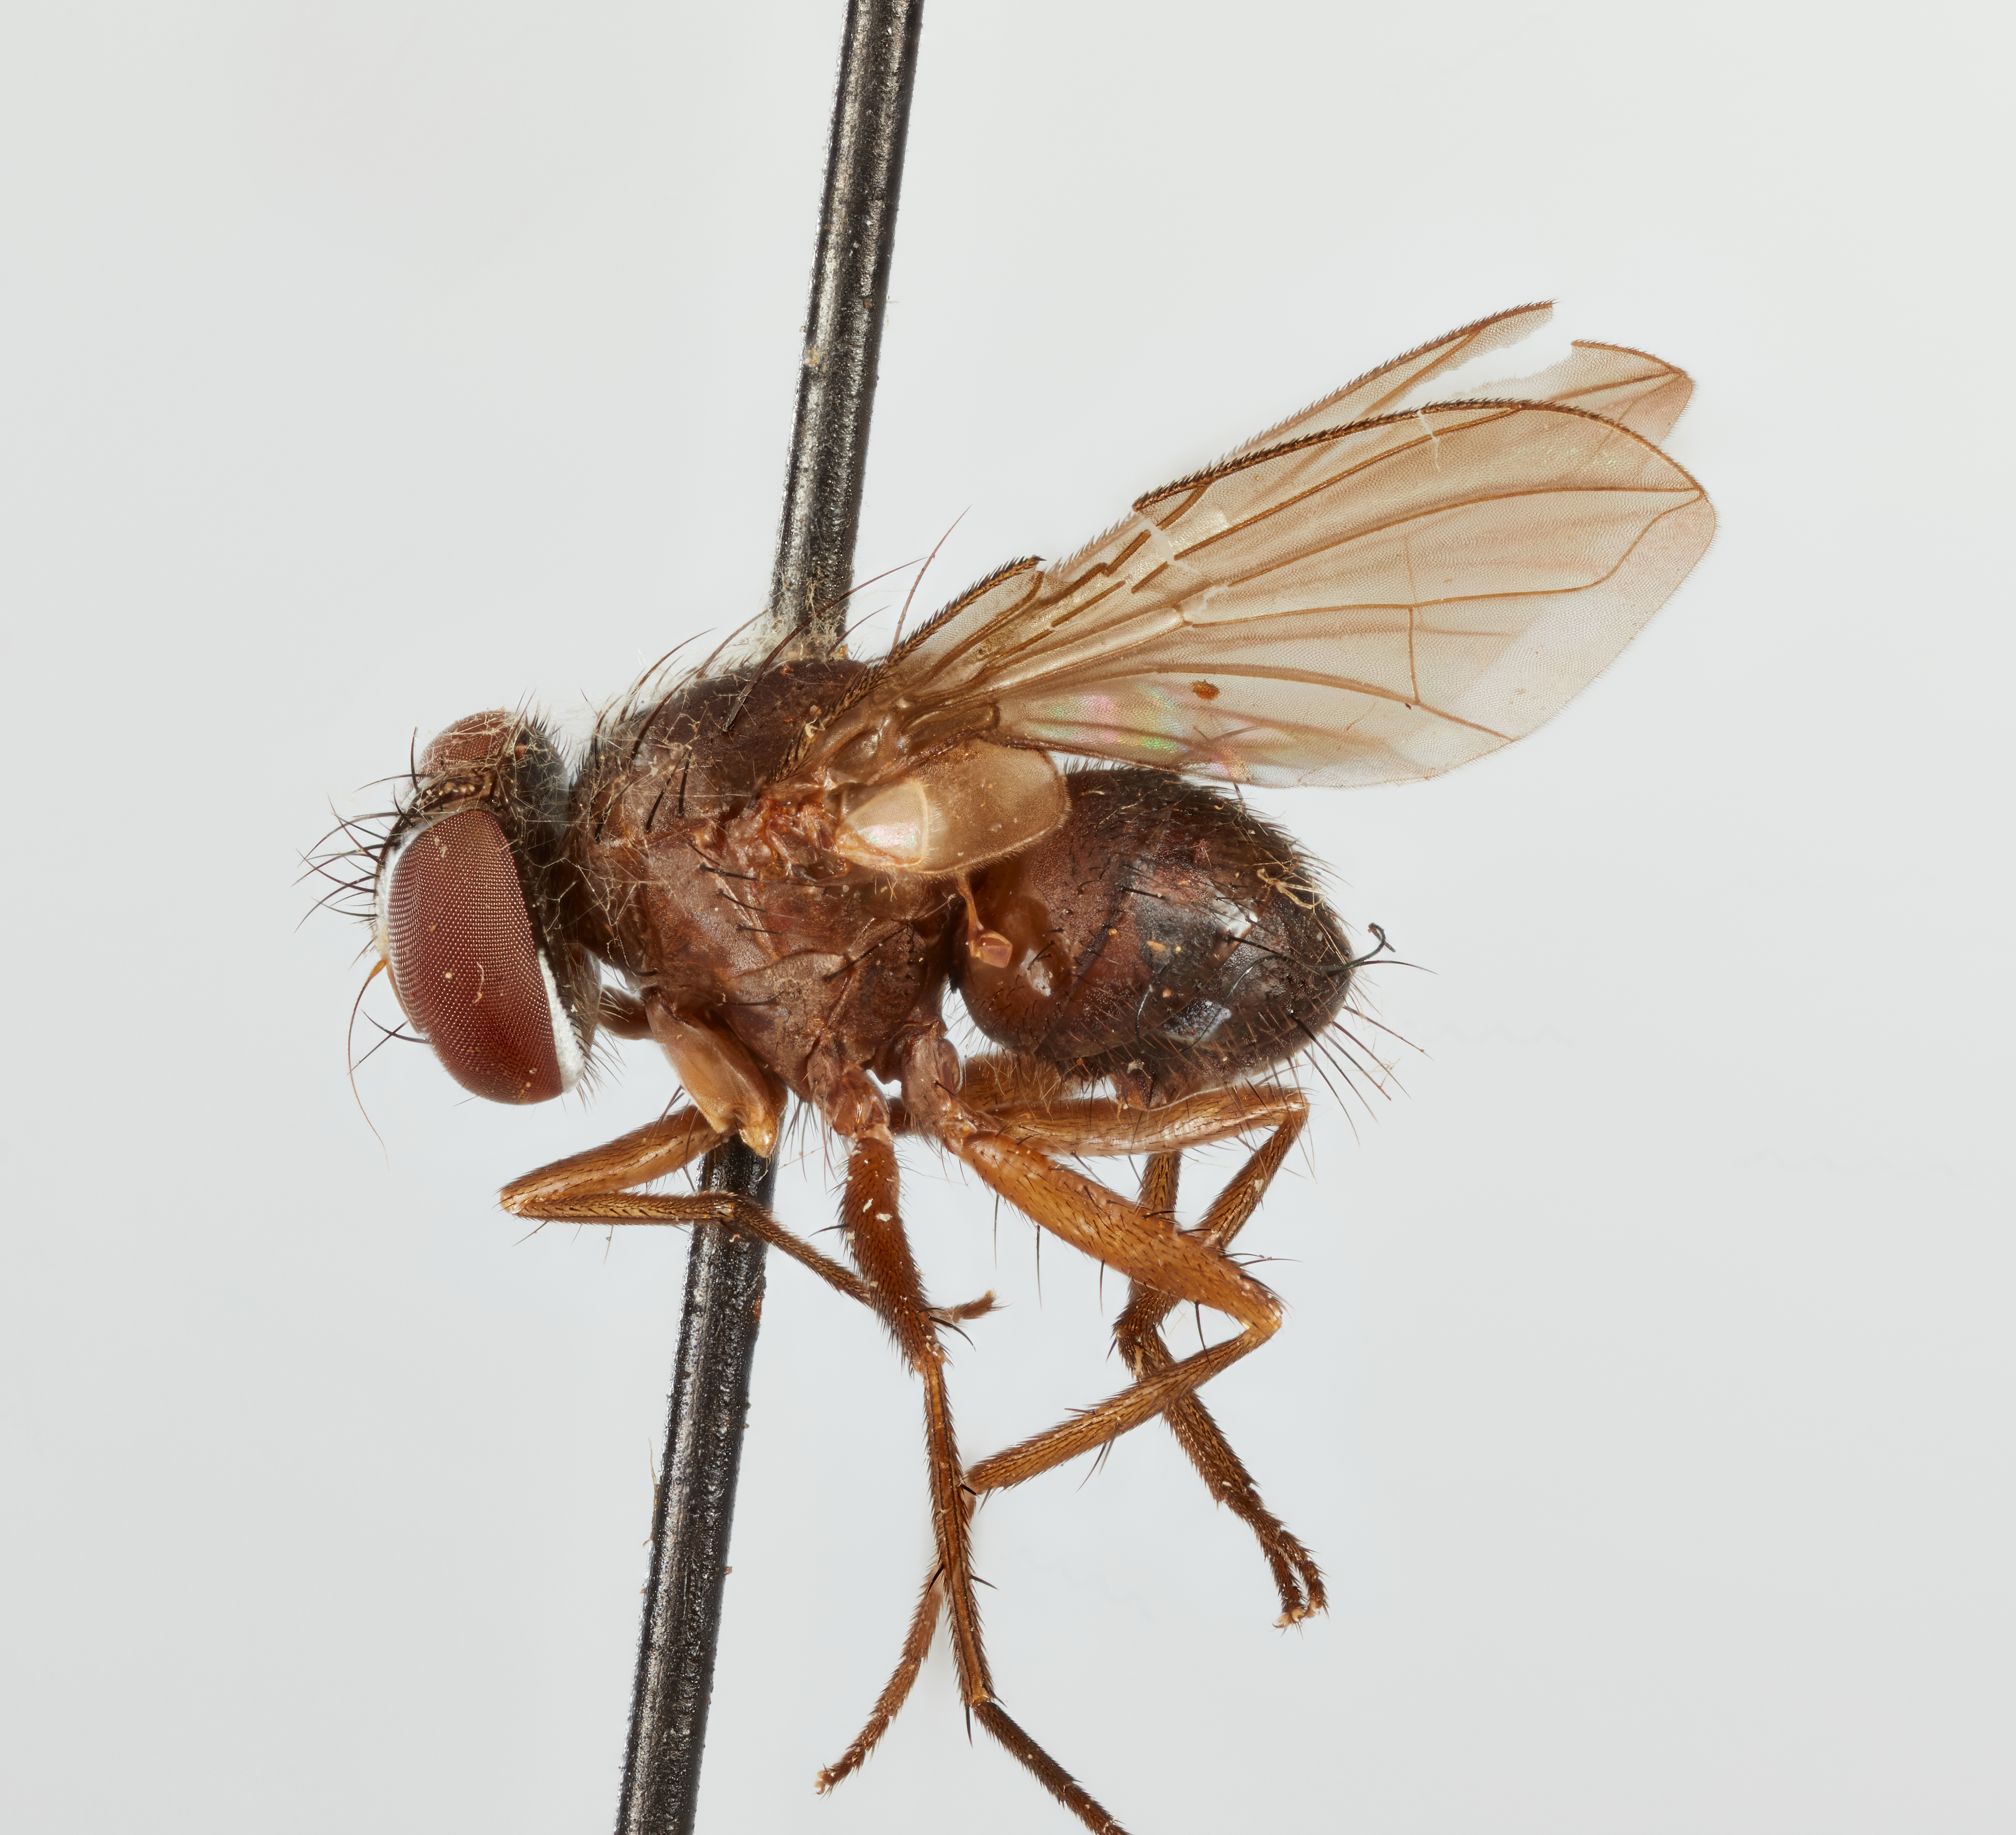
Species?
Euoestrogastrodes fuscus
